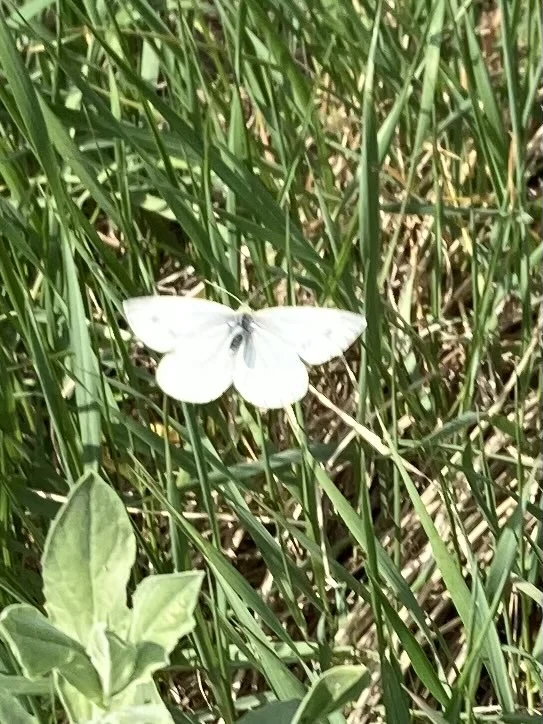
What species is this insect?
Pieris napi
